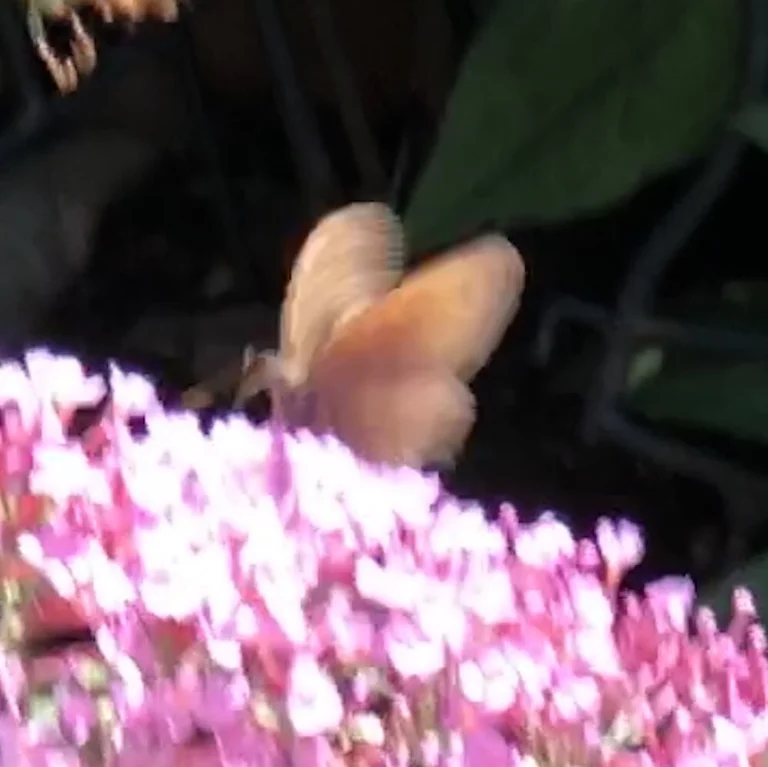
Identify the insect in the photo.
Maniola jurtina
